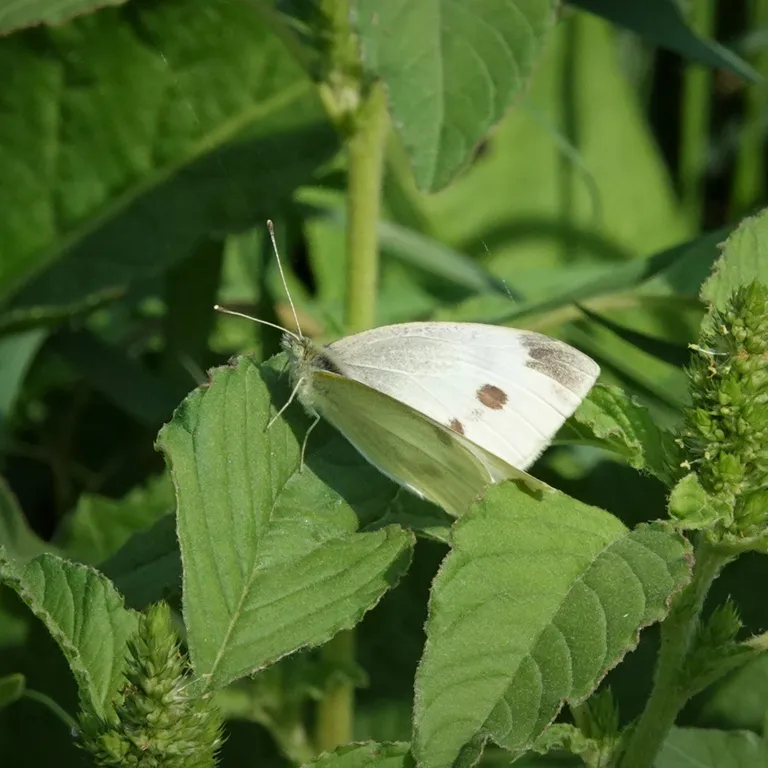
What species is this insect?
Pieris rapae
